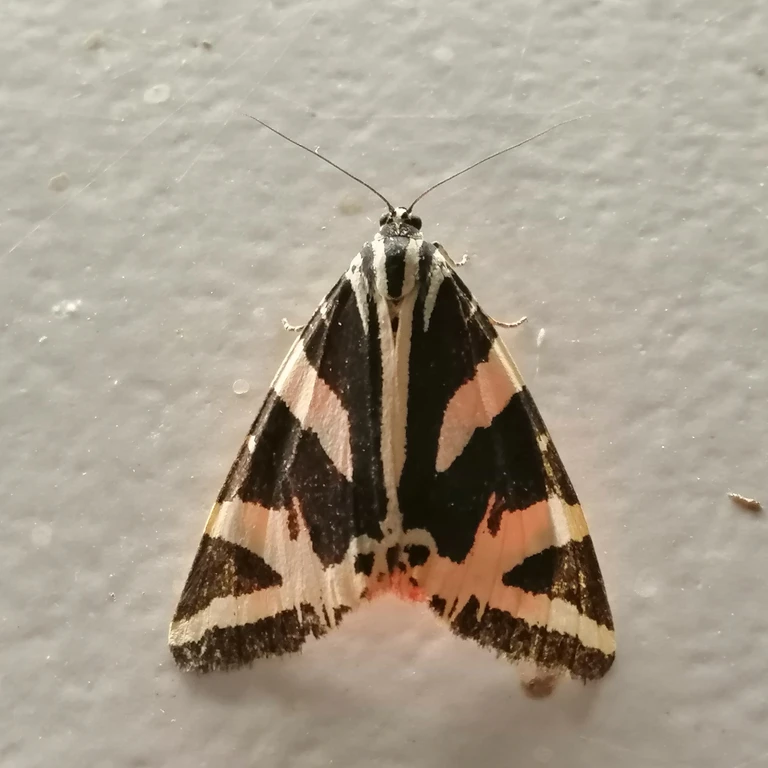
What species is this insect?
Euplagia quadripunctaria
